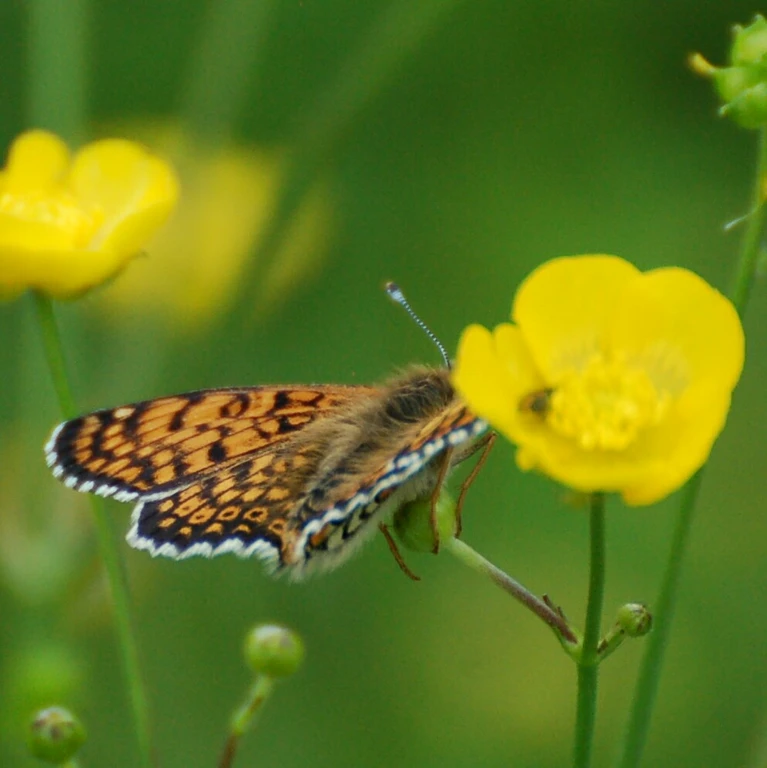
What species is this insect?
Melitaea cinxia
